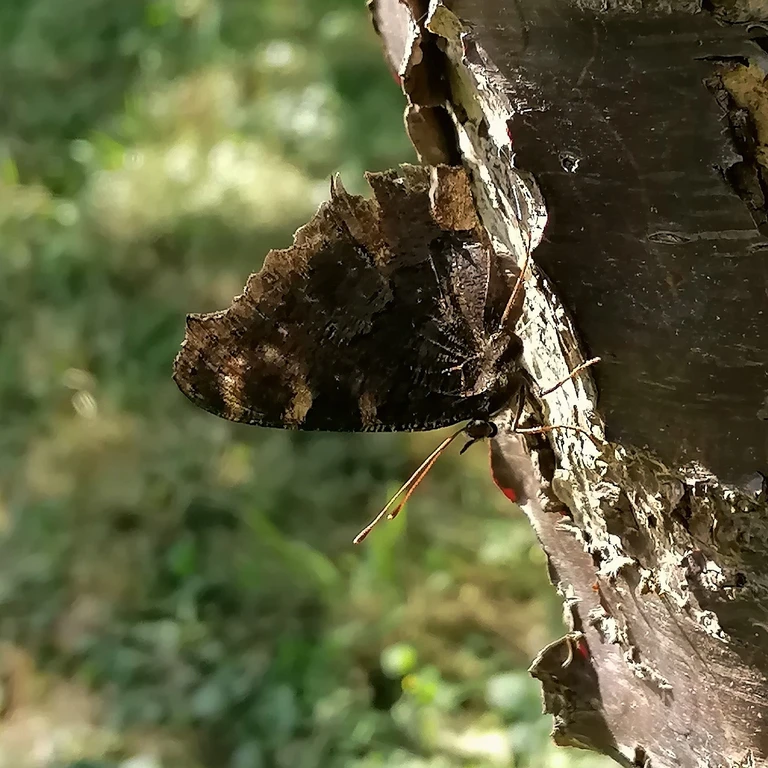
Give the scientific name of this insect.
Aglais io
